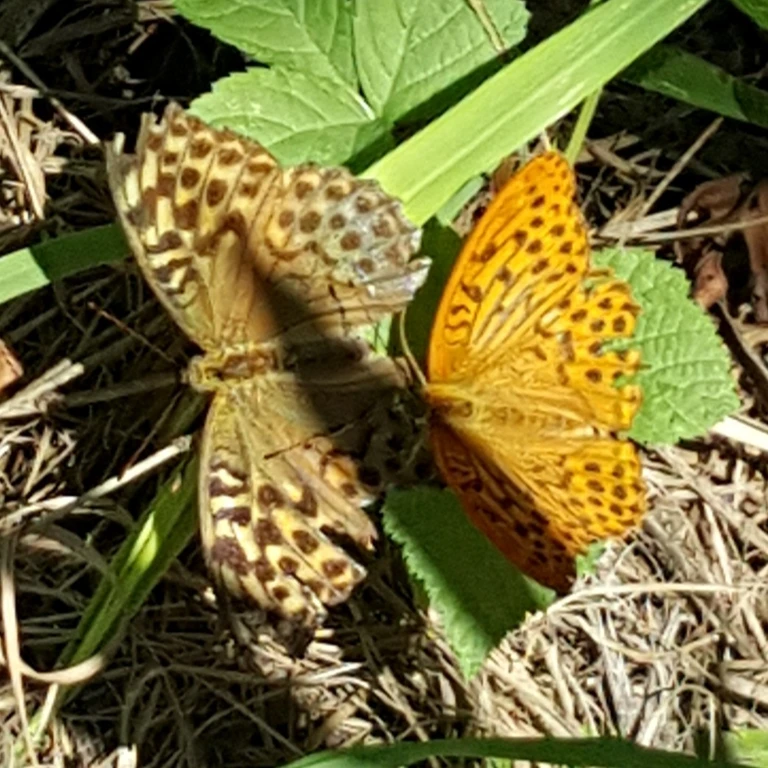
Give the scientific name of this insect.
Argynnis paphia
